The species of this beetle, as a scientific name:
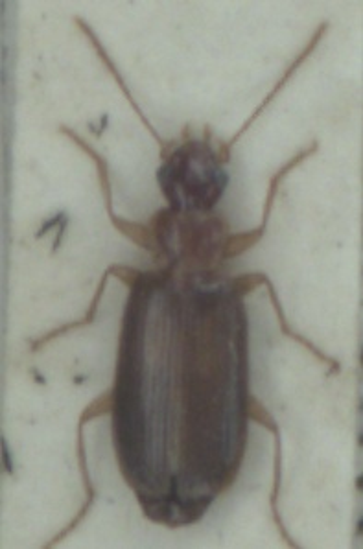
Dromius meridionalis
